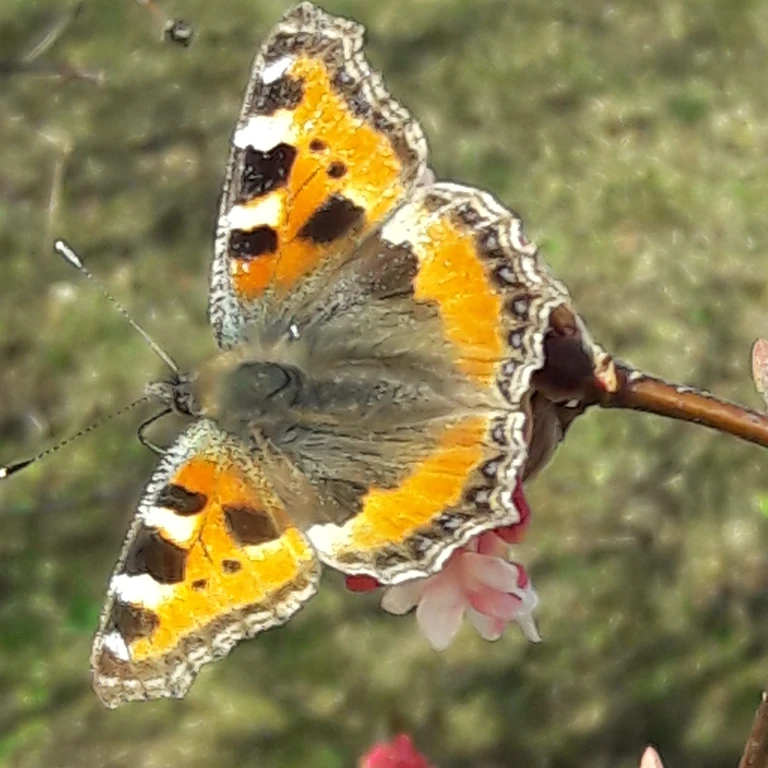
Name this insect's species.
Aglais urticae
